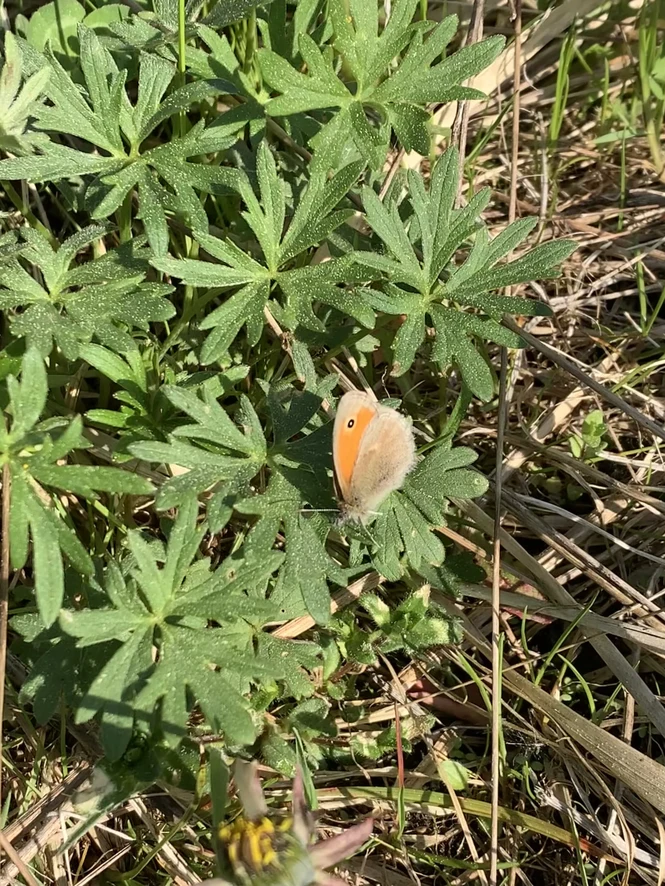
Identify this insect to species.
Coenonympha pamphilus
